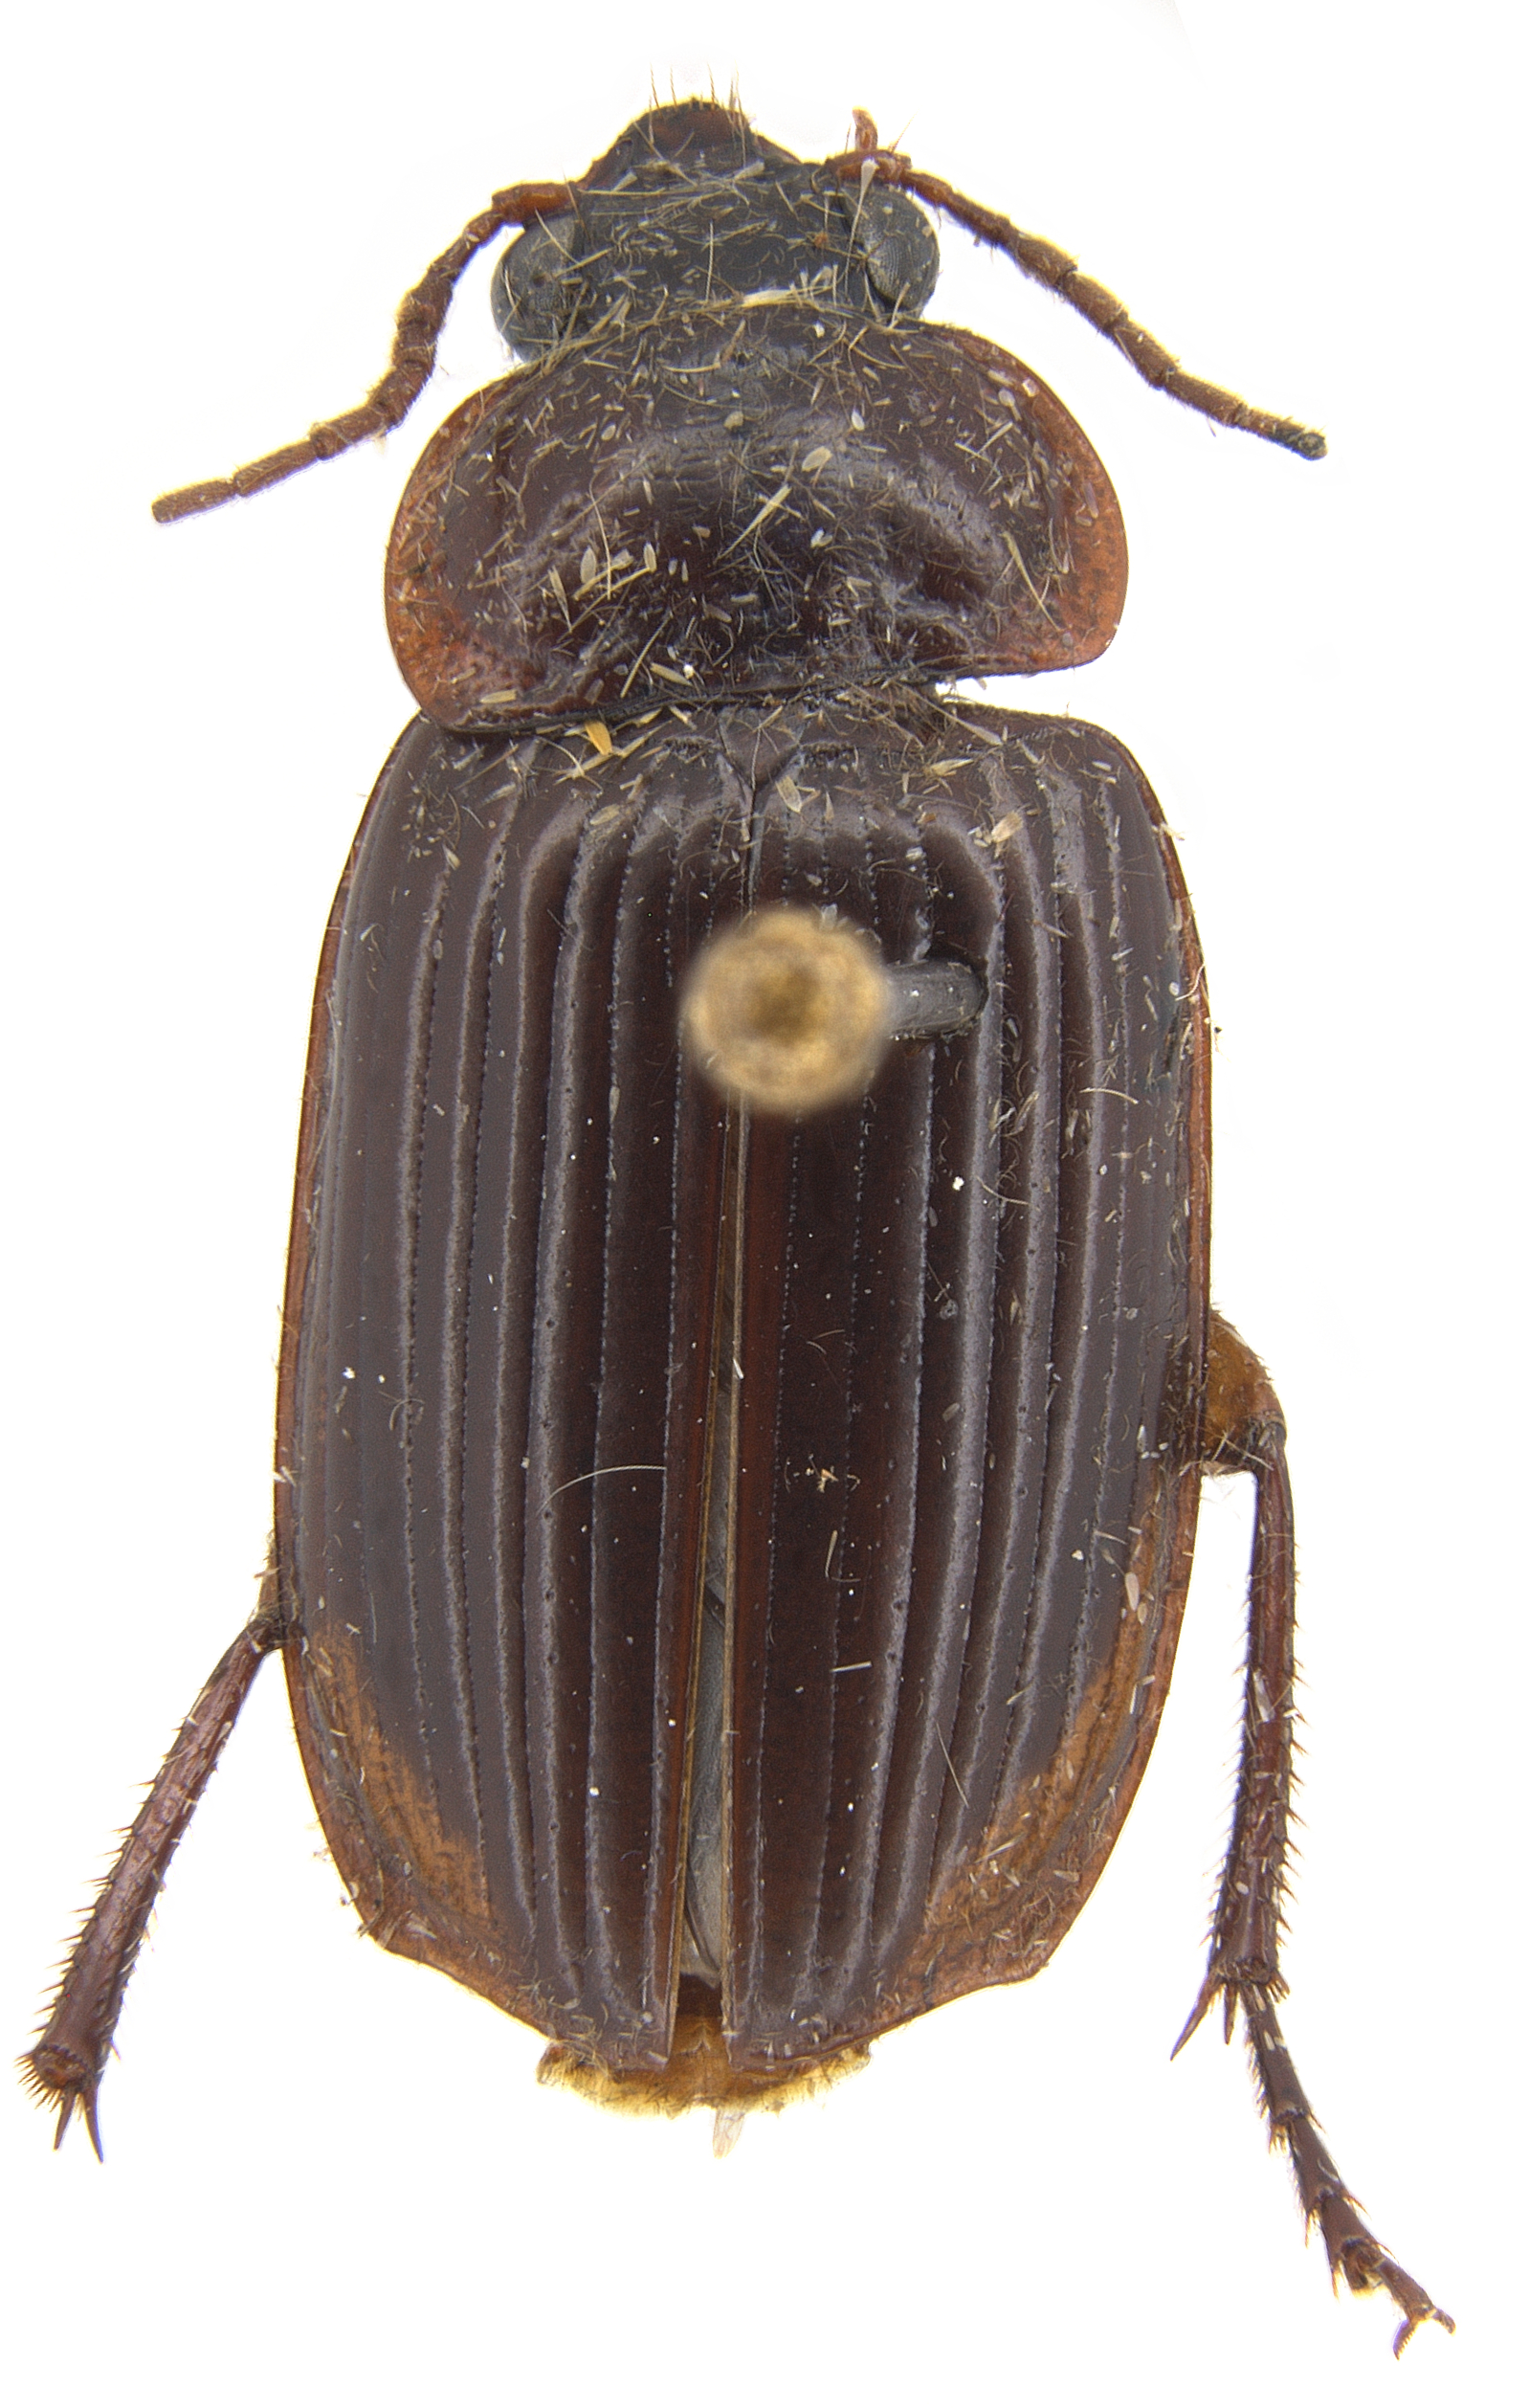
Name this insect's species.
Orthogonius fugax
